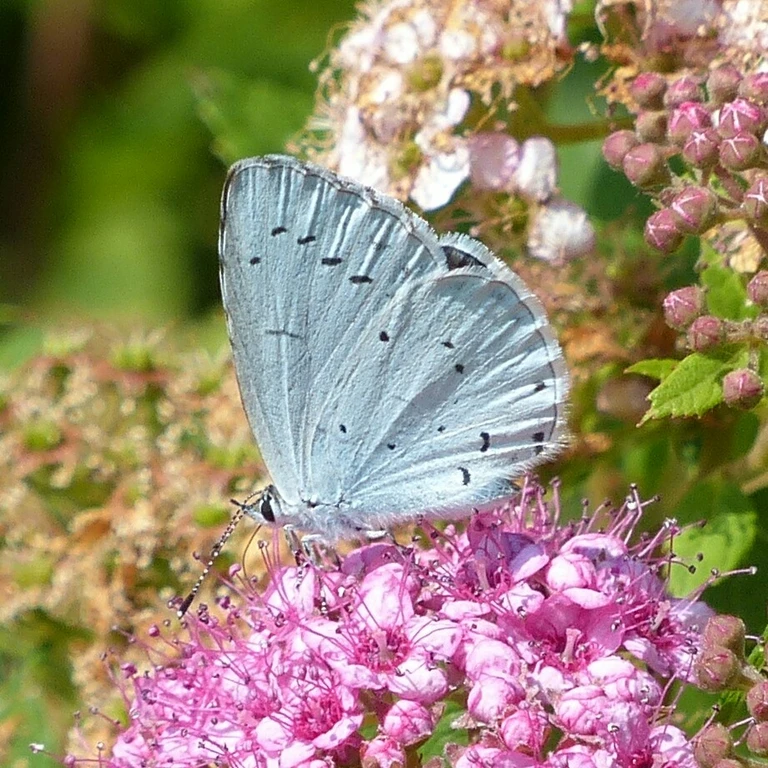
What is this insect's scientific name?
Celastrina argiolus
